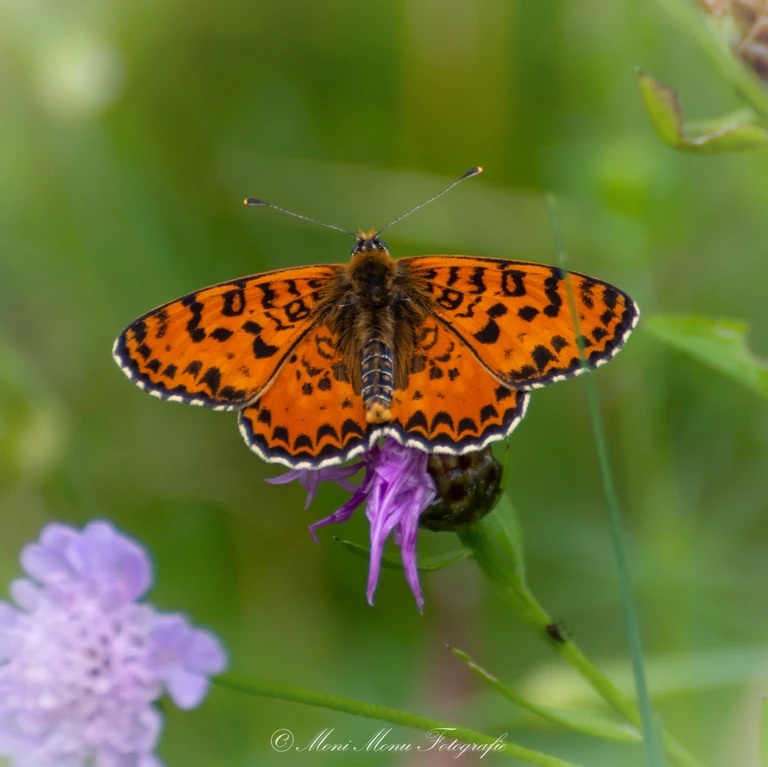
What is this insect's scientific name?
Melitaea didyma
